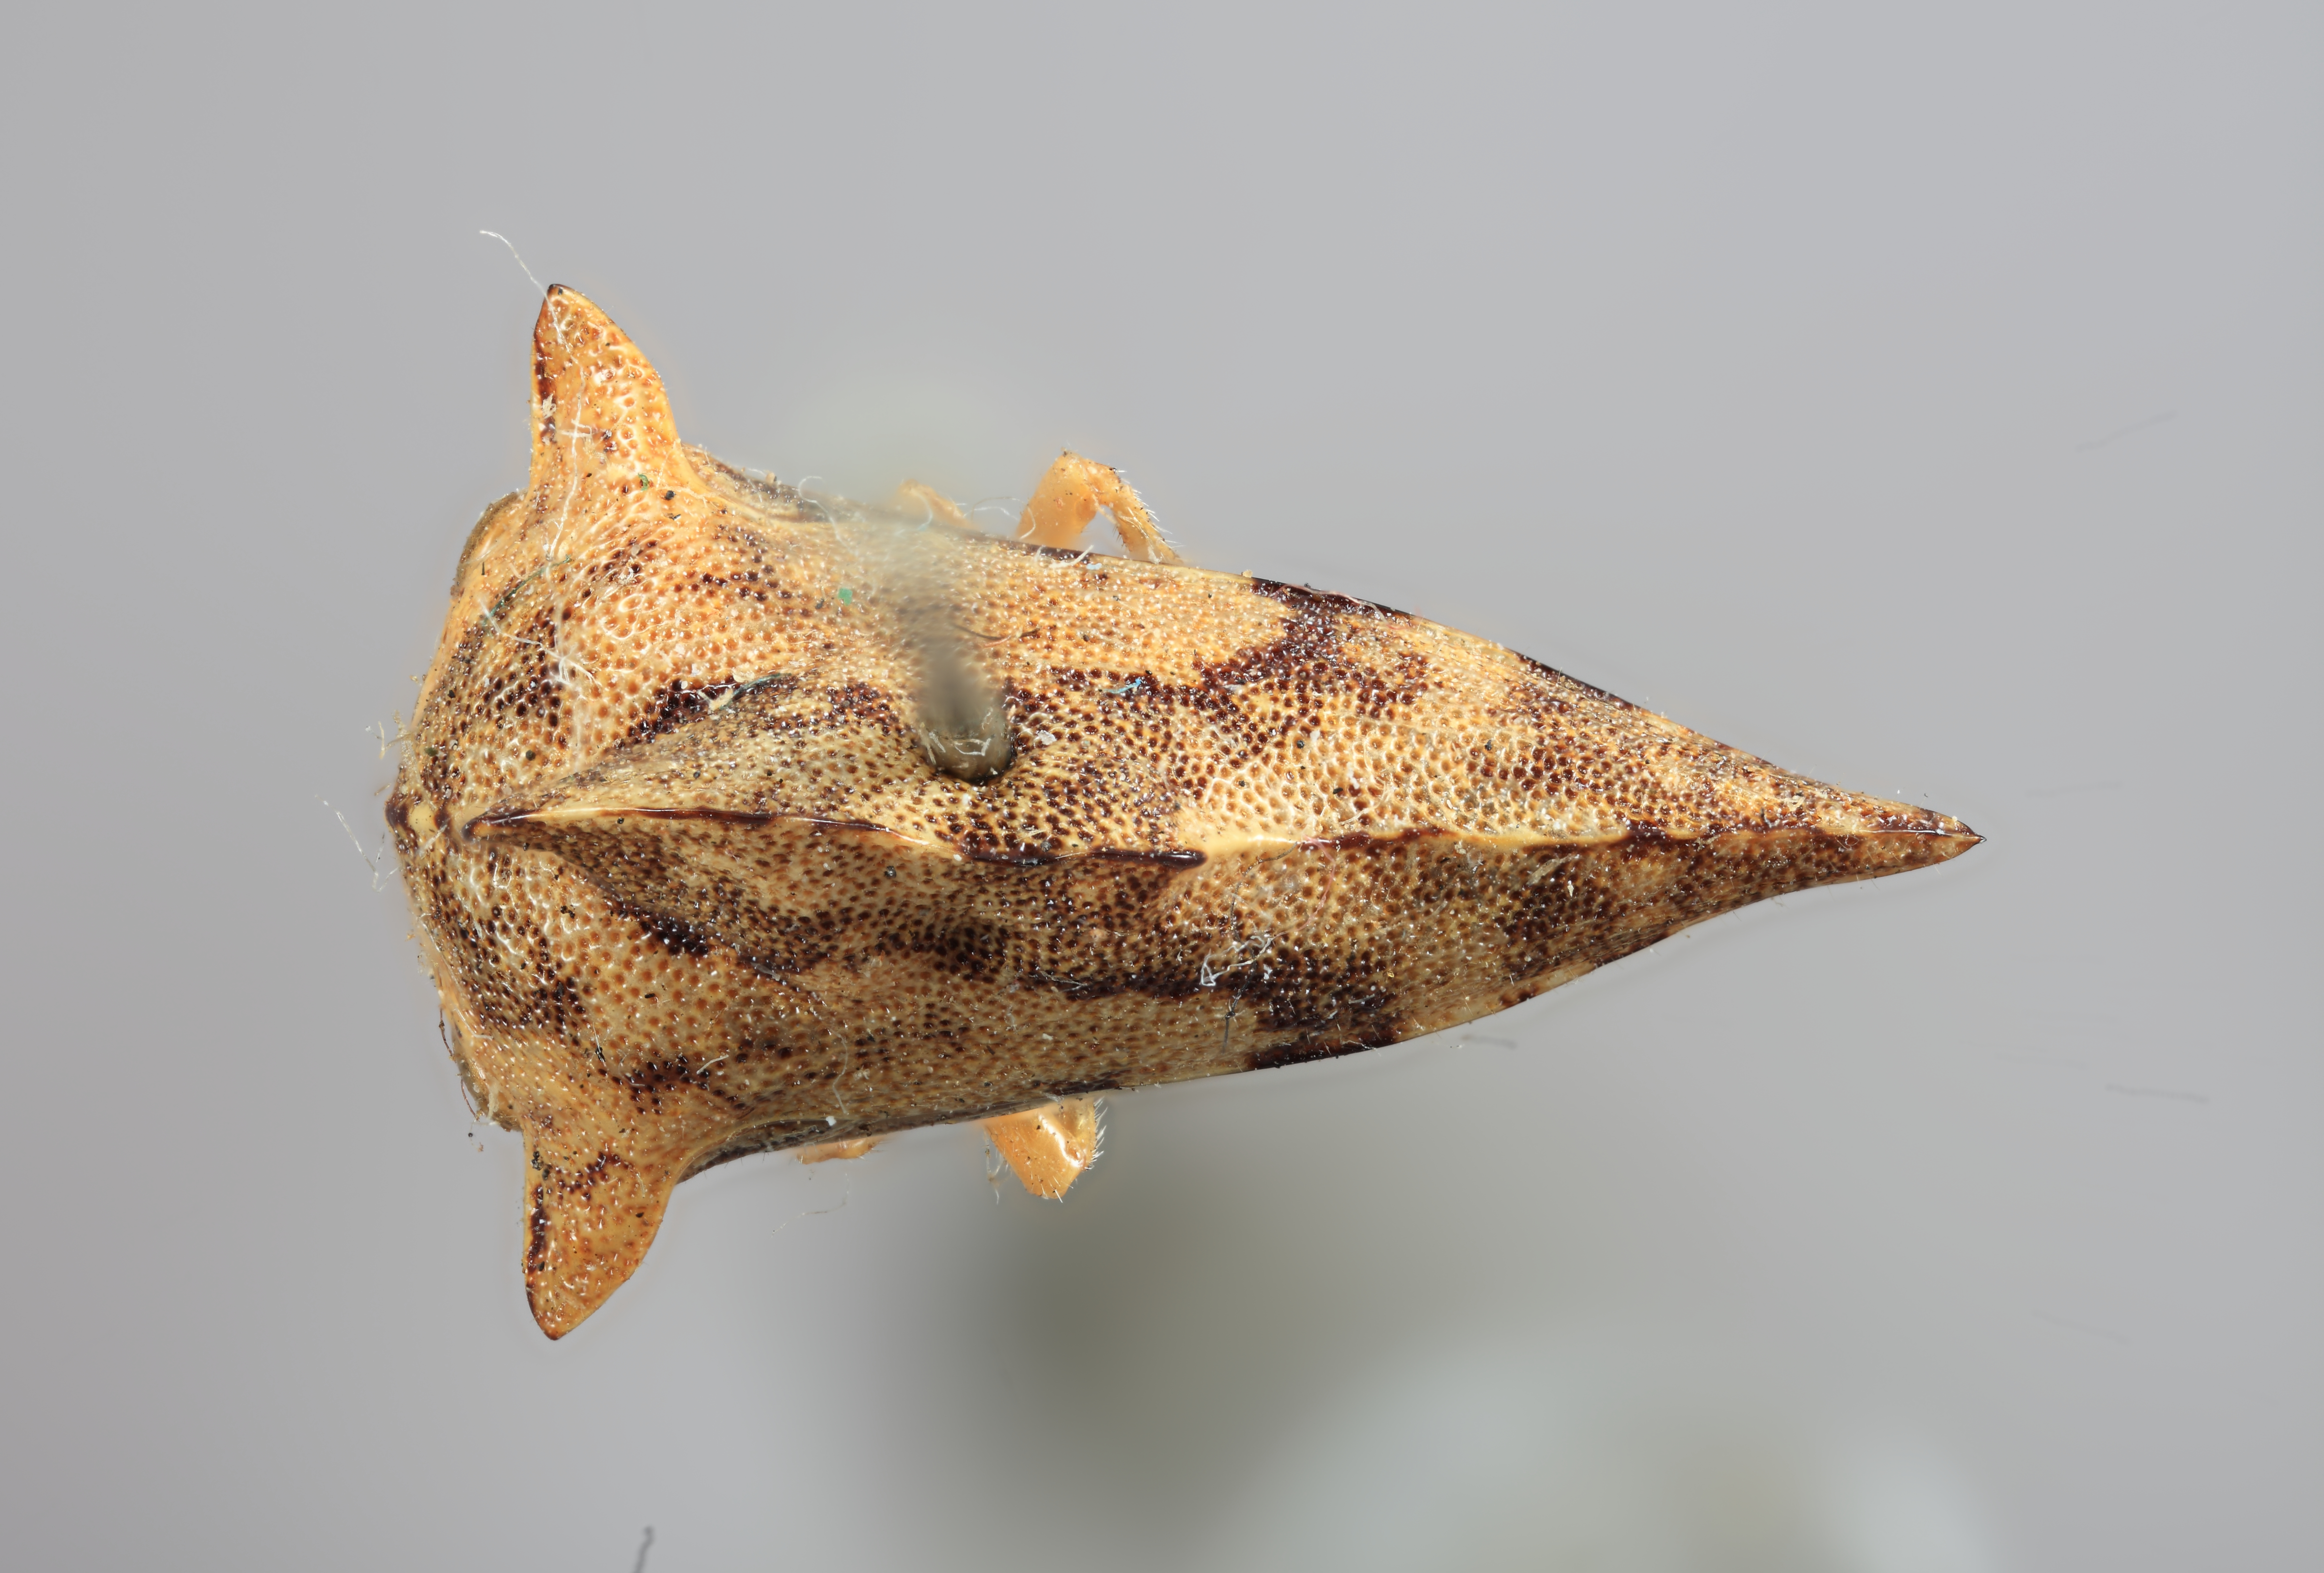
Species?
Heliria gibberata
